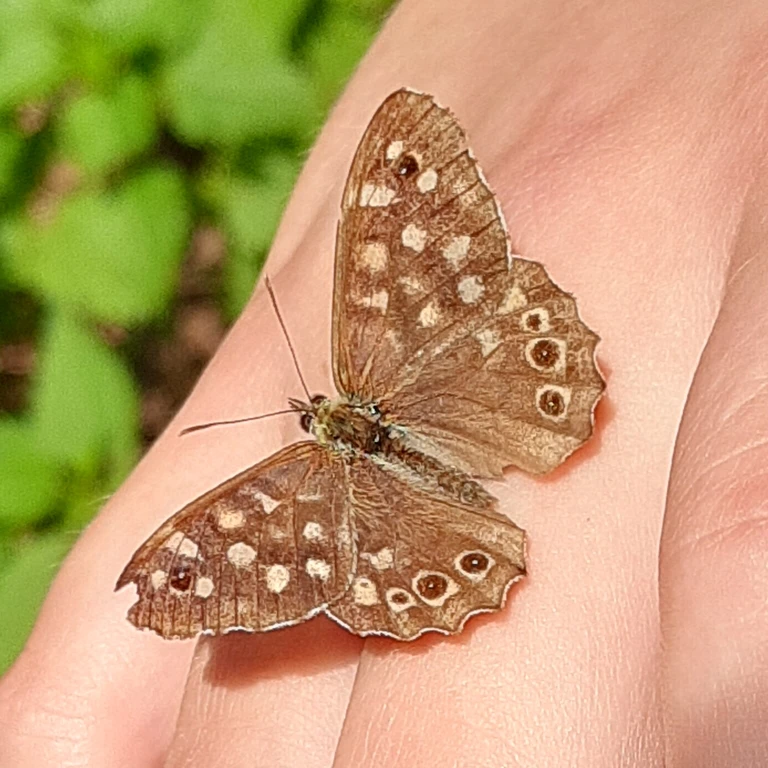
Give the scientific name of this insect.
Pararge aegeria
